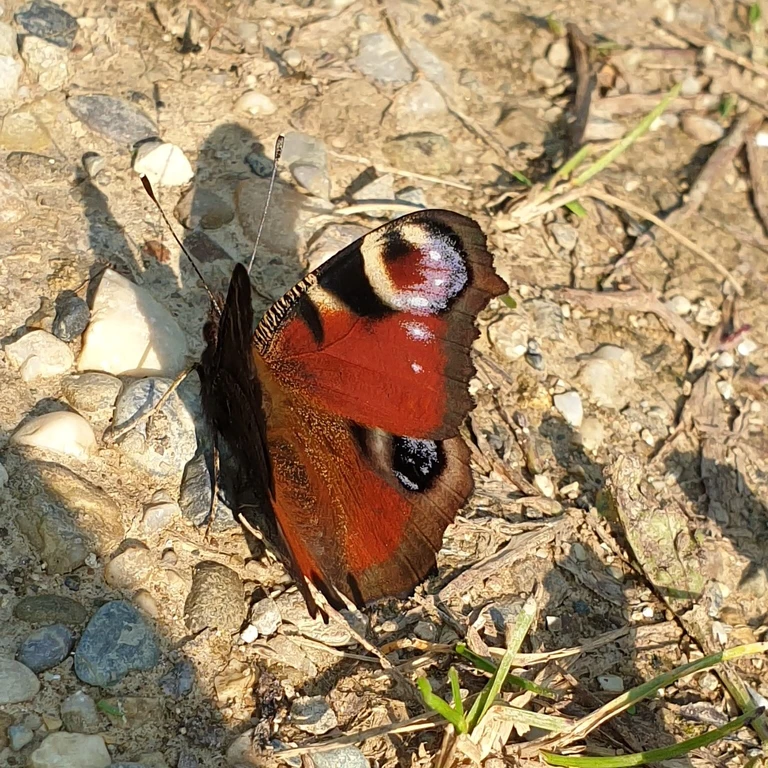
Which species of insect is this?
Aglais io
